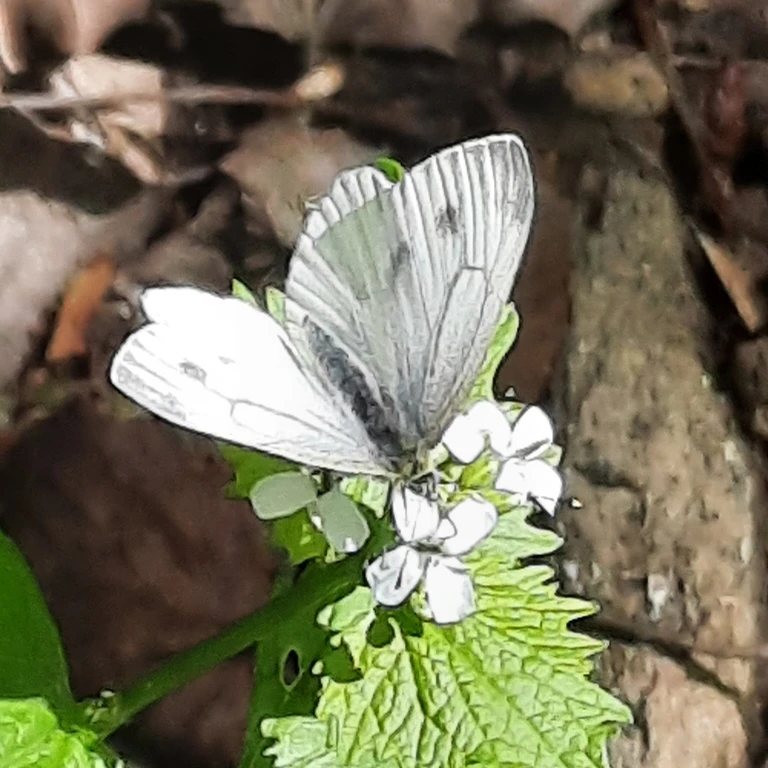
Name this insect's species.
Pieris napi
